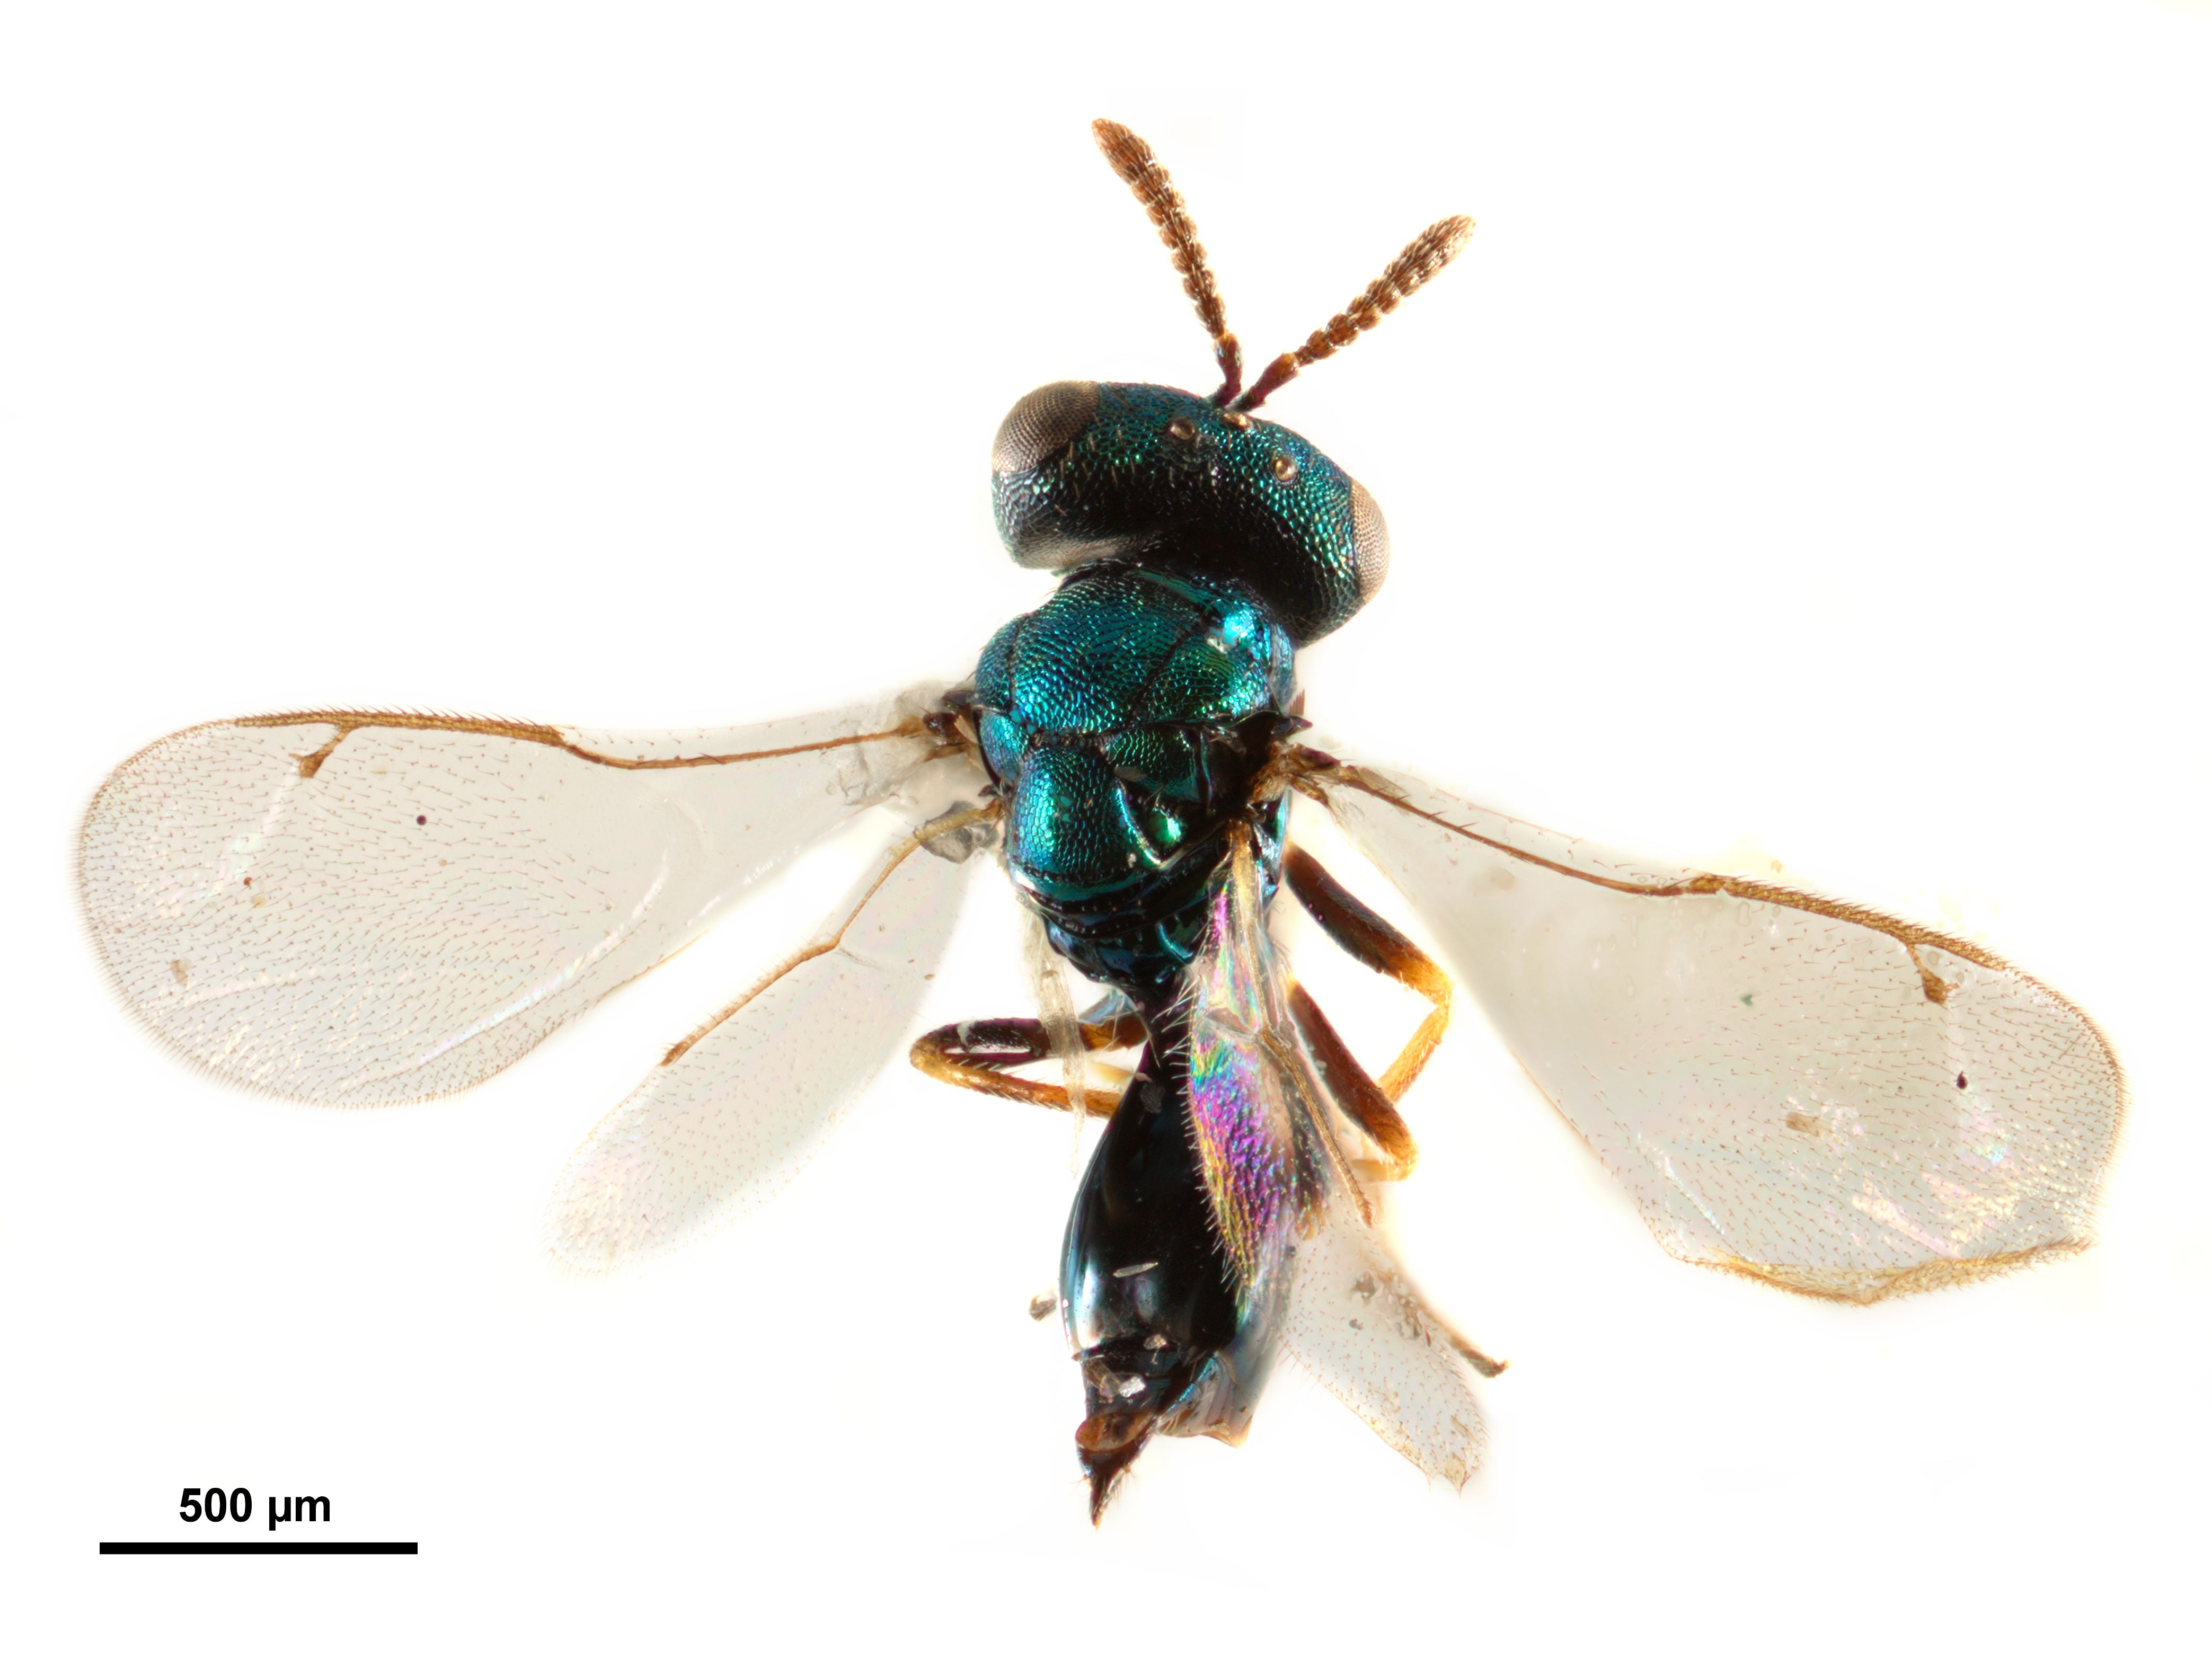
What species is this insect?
Notoglyptus tzeltales
